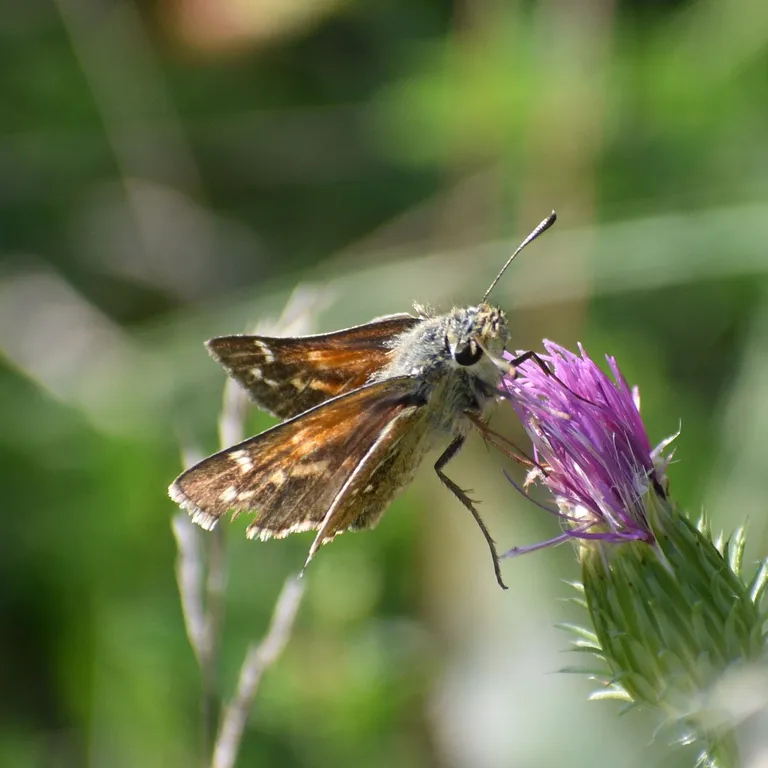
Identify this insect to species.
Hesperia comma
